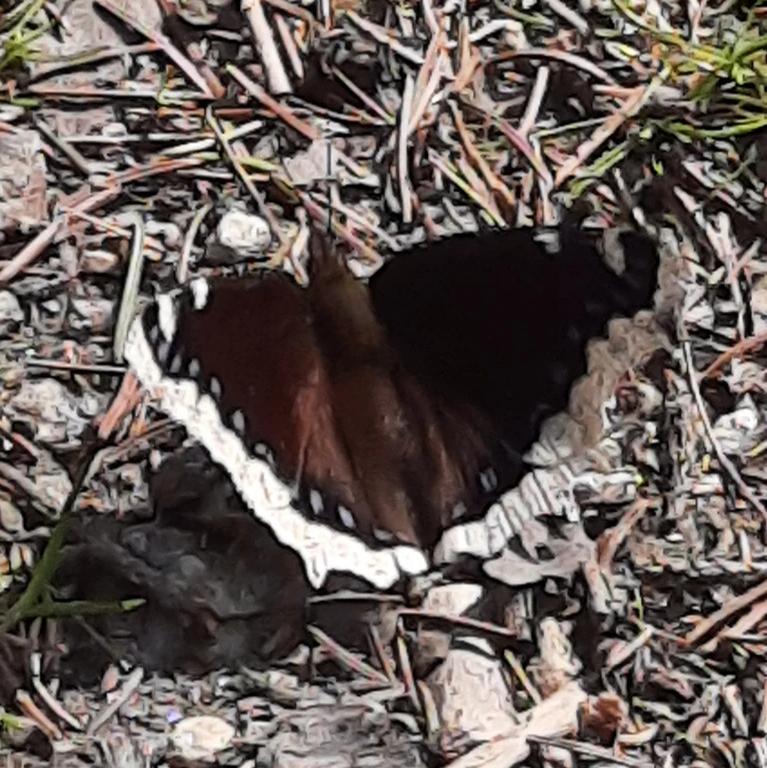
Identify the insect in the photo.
Nymphalis antiopa
